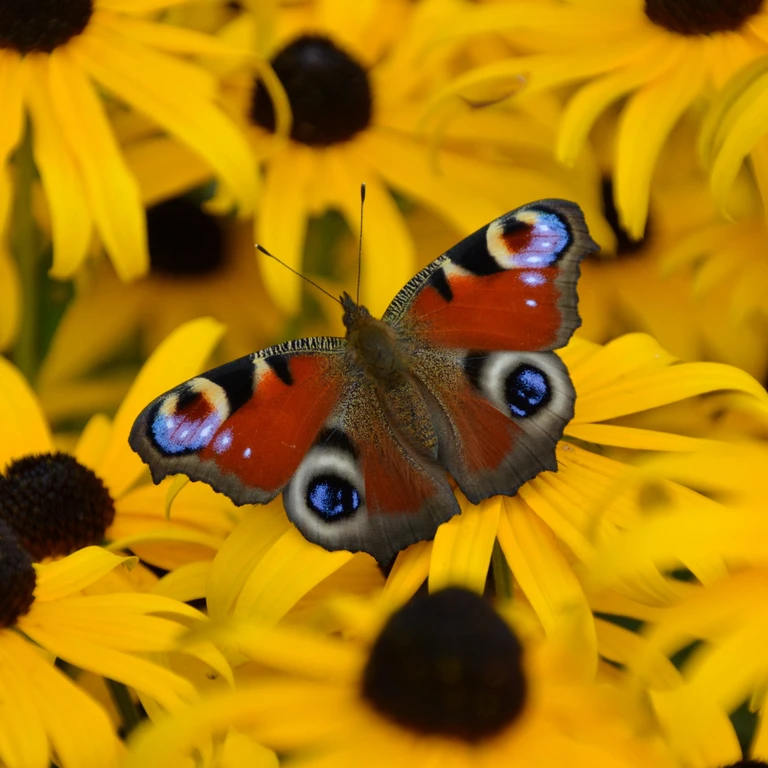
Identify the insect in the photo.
Aglais io
